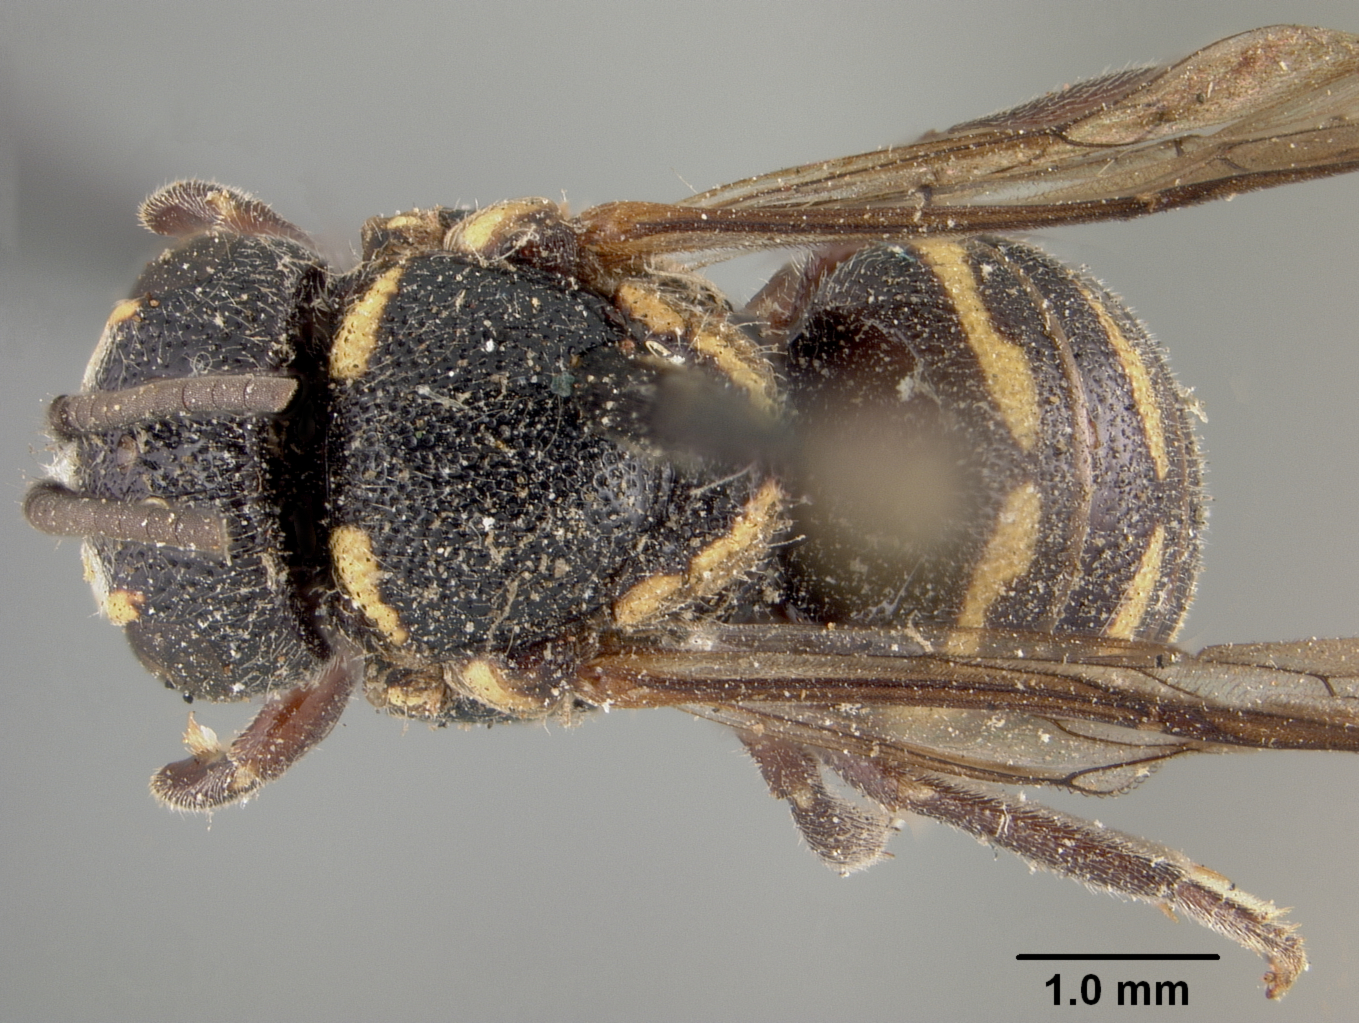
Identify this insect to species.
Stelis perpulchra
